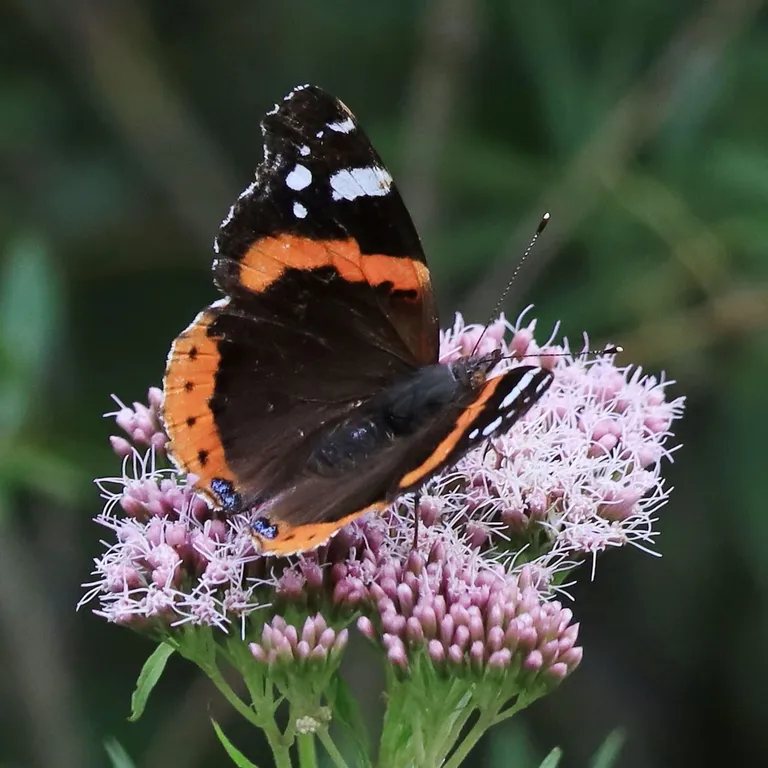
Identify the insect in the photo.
Vanessa atalanta
